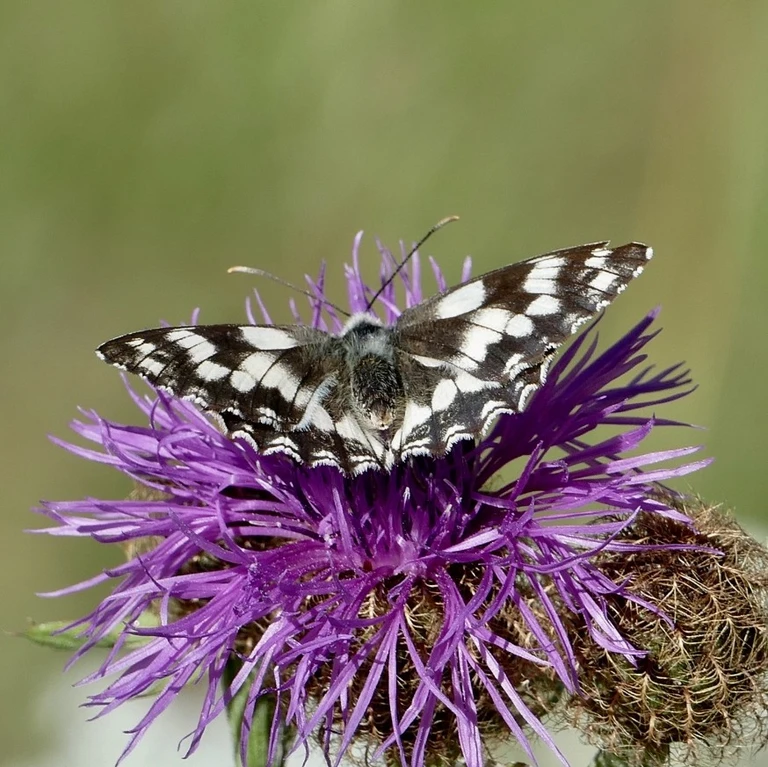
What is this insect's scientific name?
Melanargia galathea
